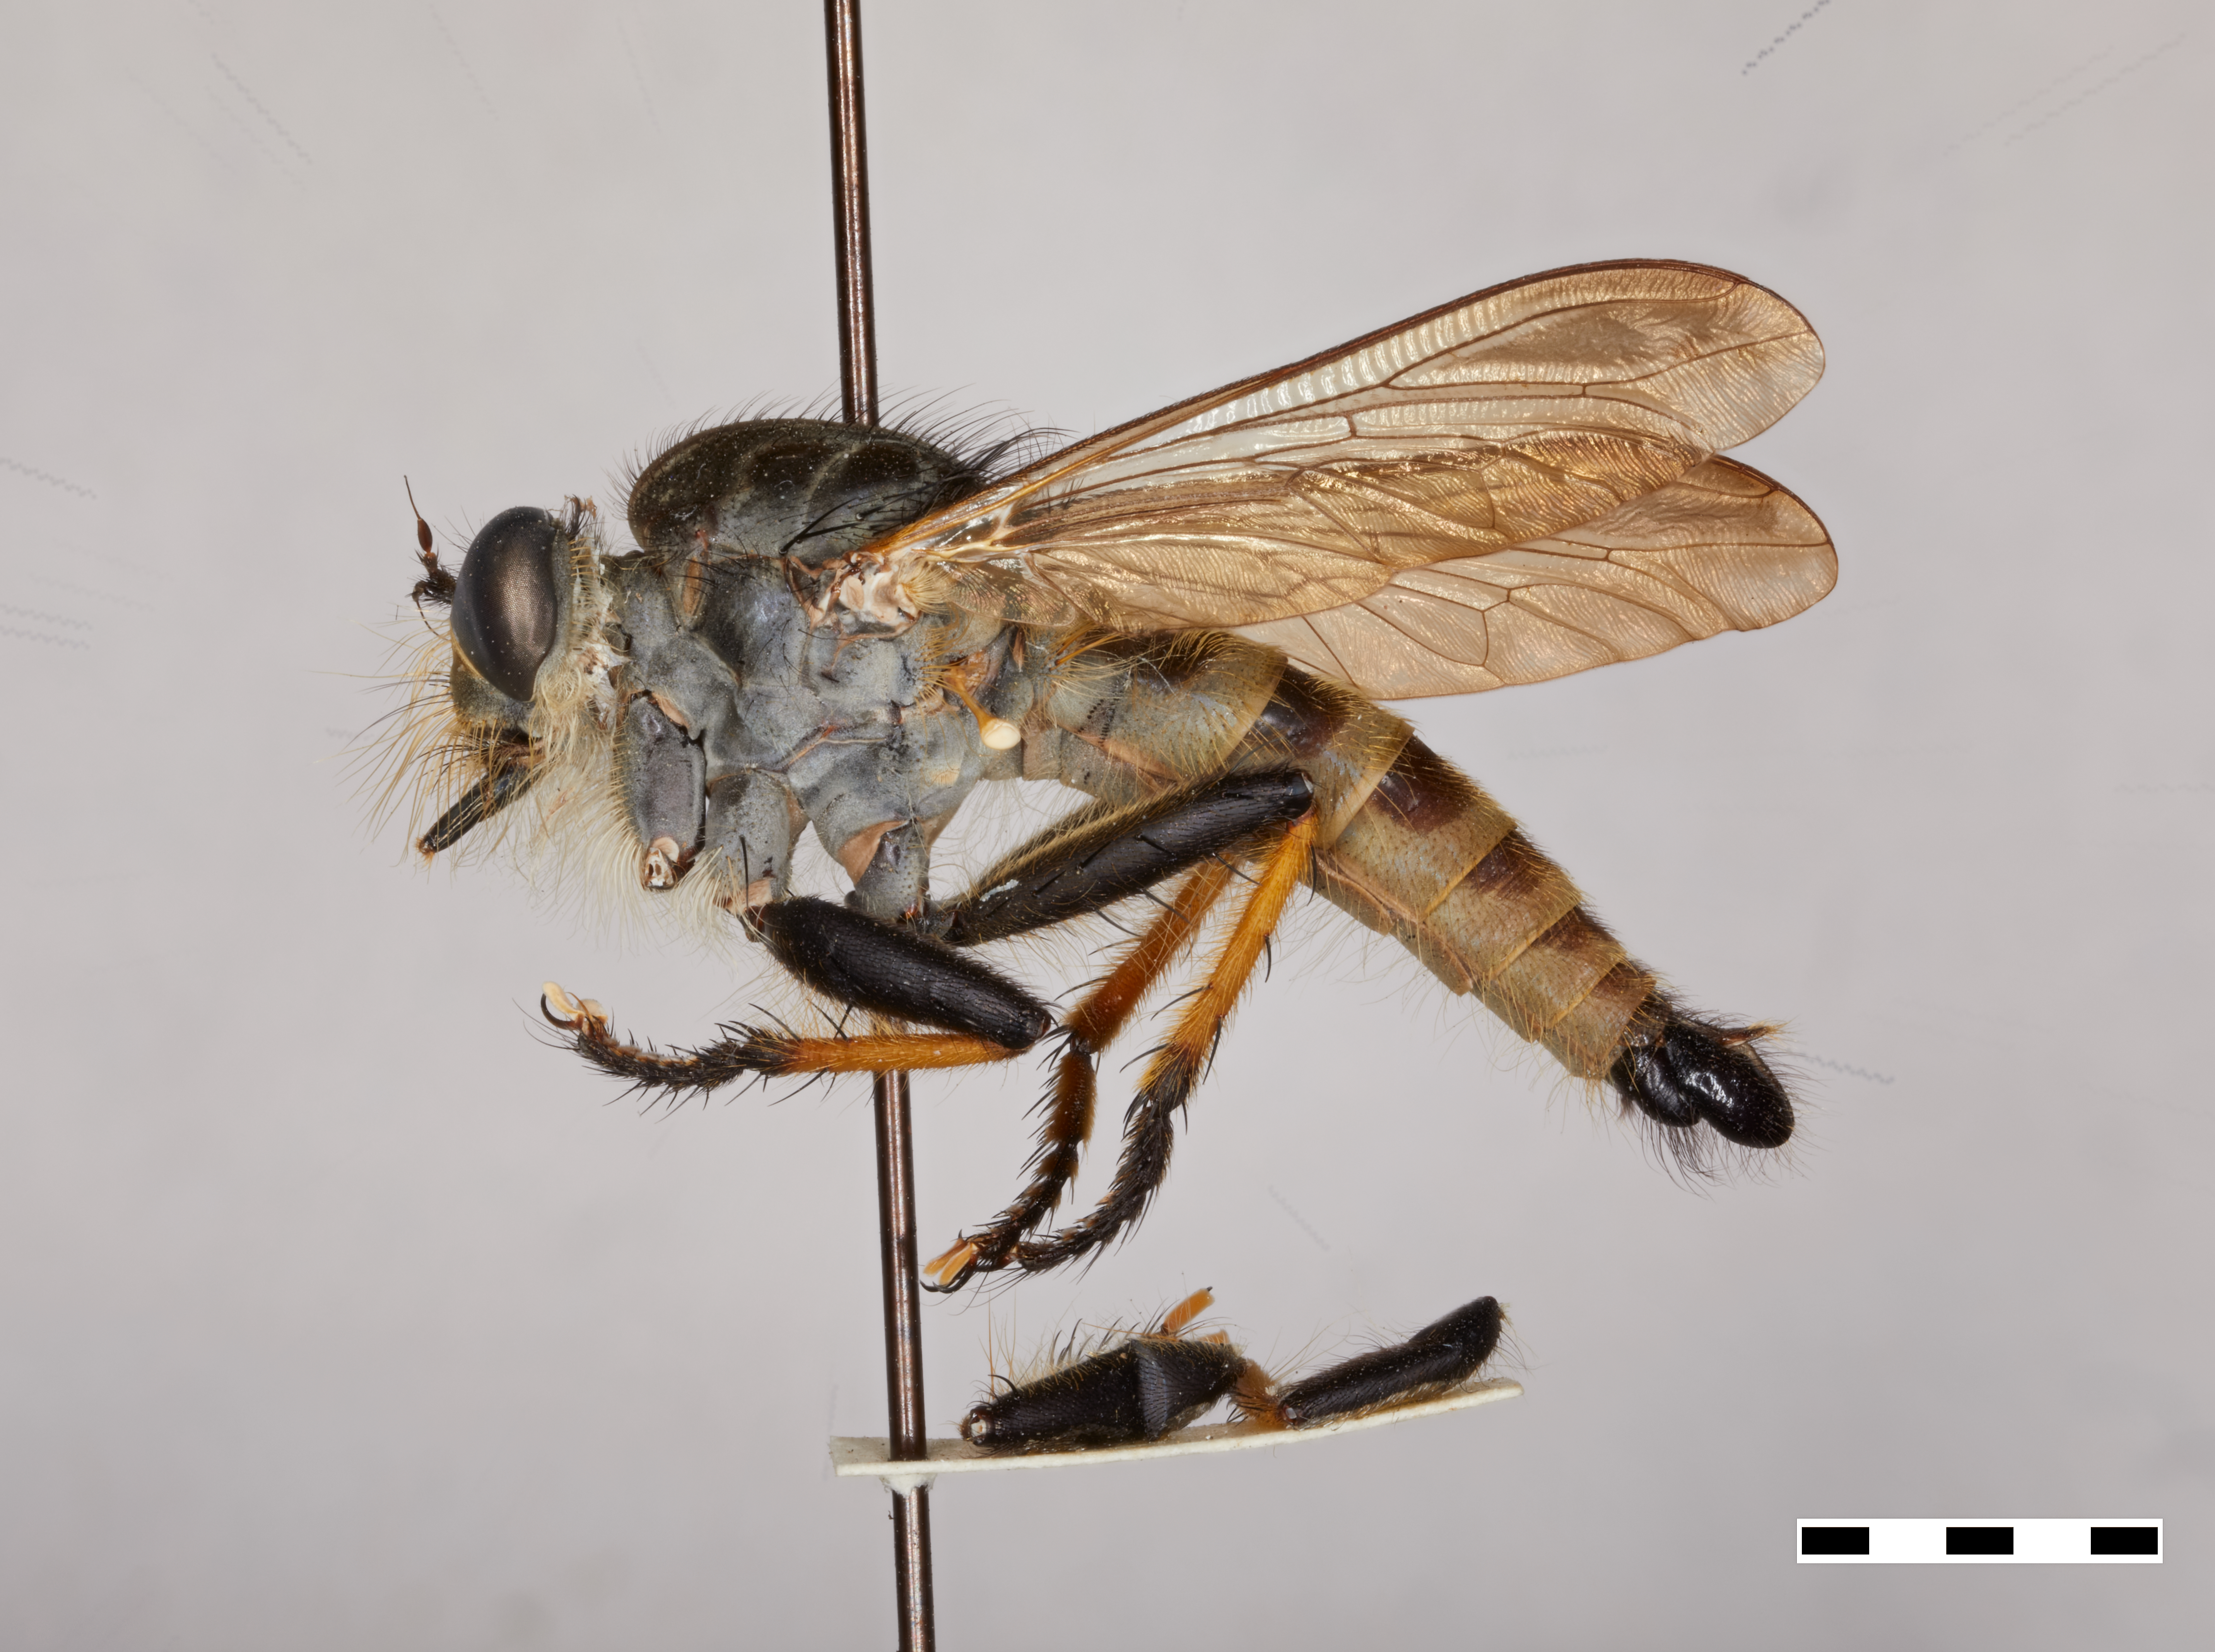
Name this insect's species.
Promachus knutsoni
